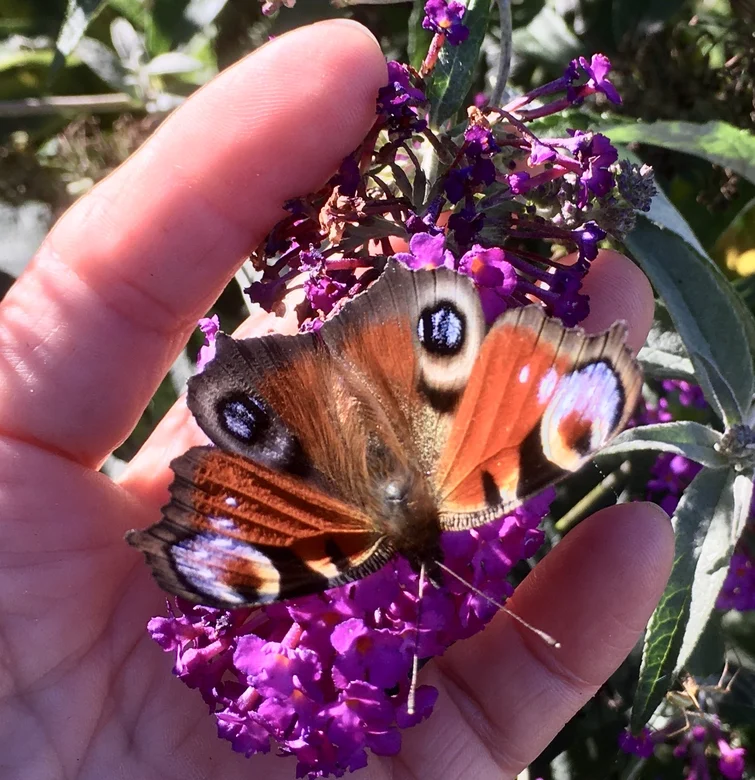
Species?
Aglais io
